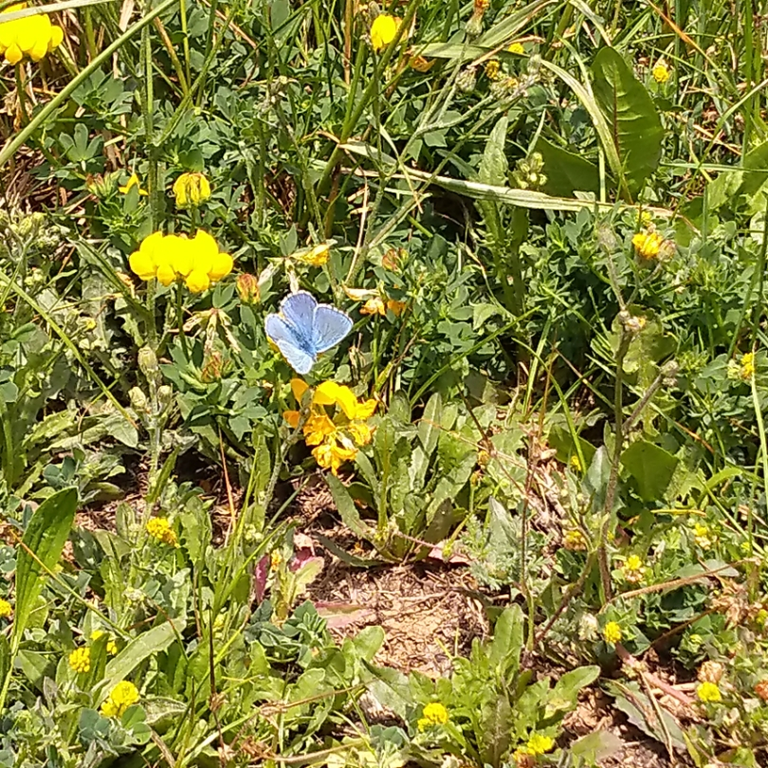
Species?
Lysandra bellargus
